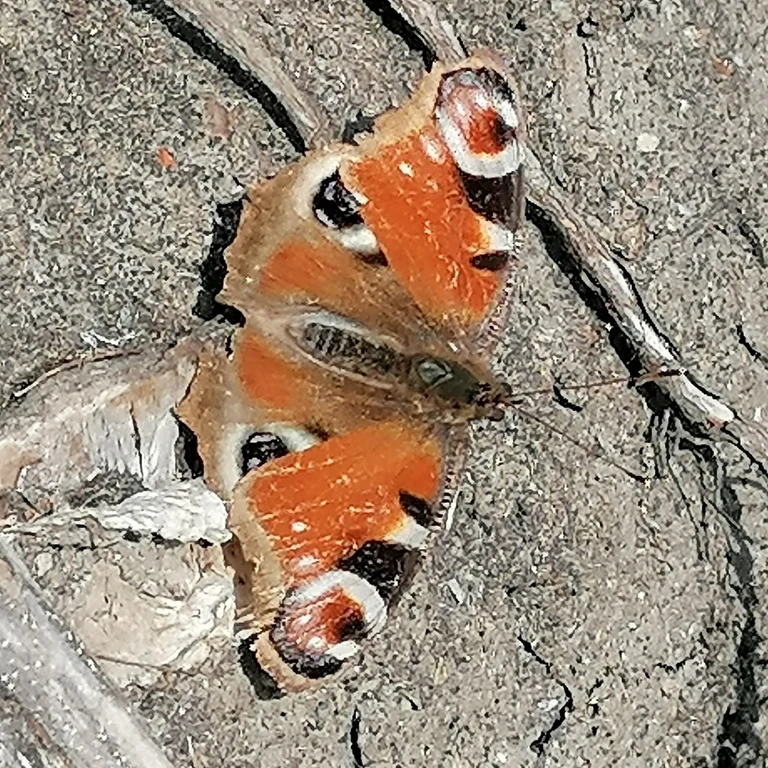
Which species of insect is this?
Aglais io
